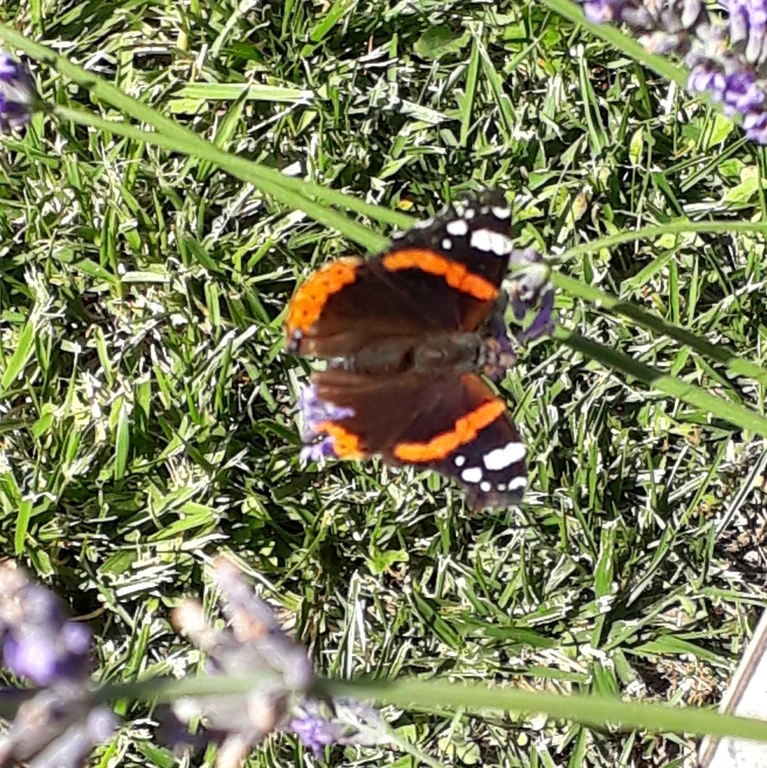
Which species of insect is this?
Vanessa atalanta
